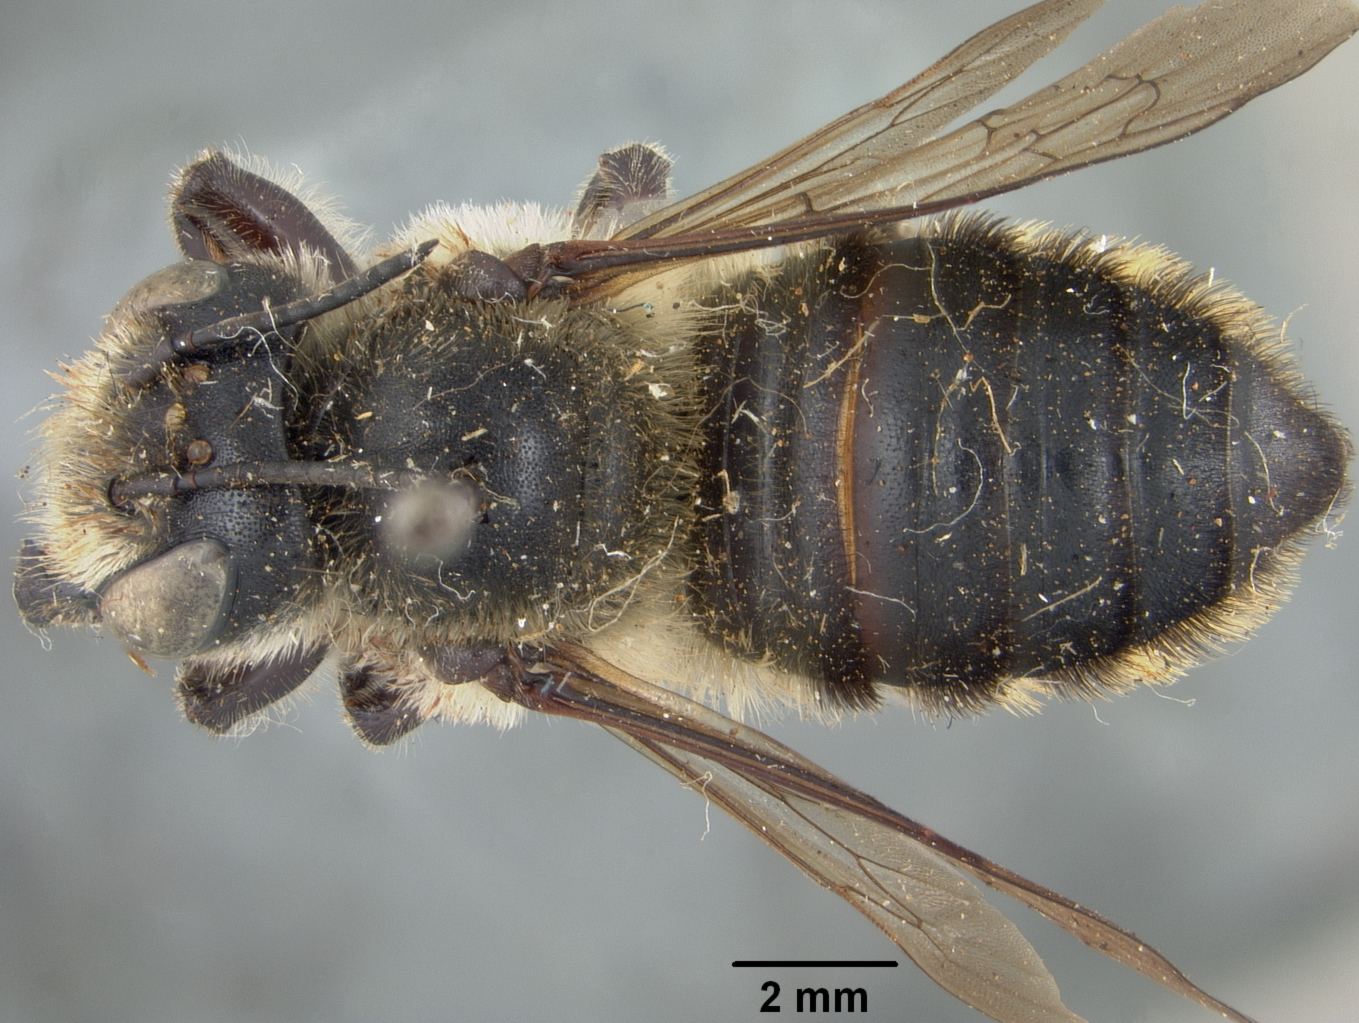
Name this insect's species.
Megachile vidua
